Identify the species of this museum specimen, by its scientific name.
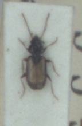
Tachys scutellaris
